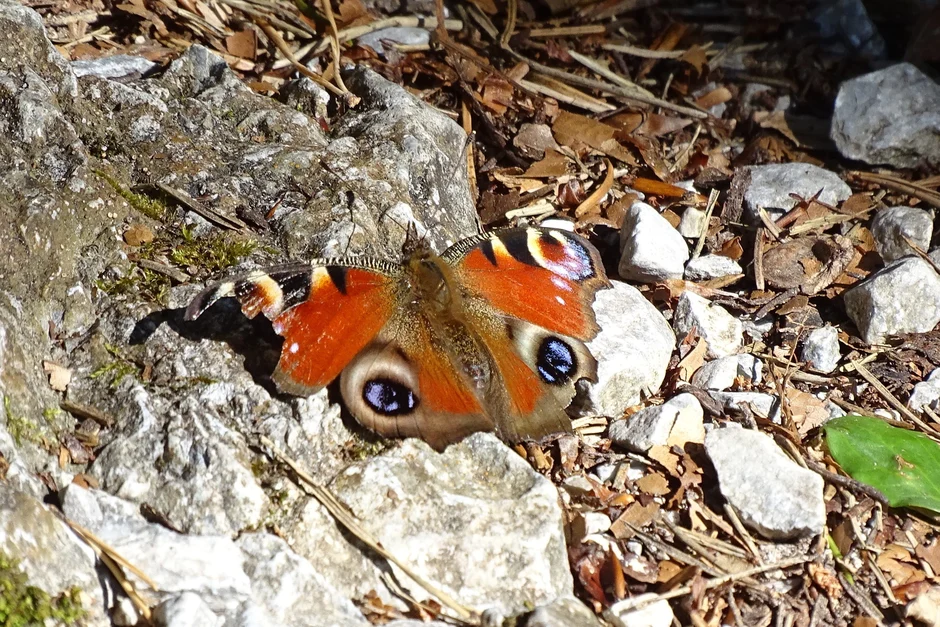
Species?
Aglais io
